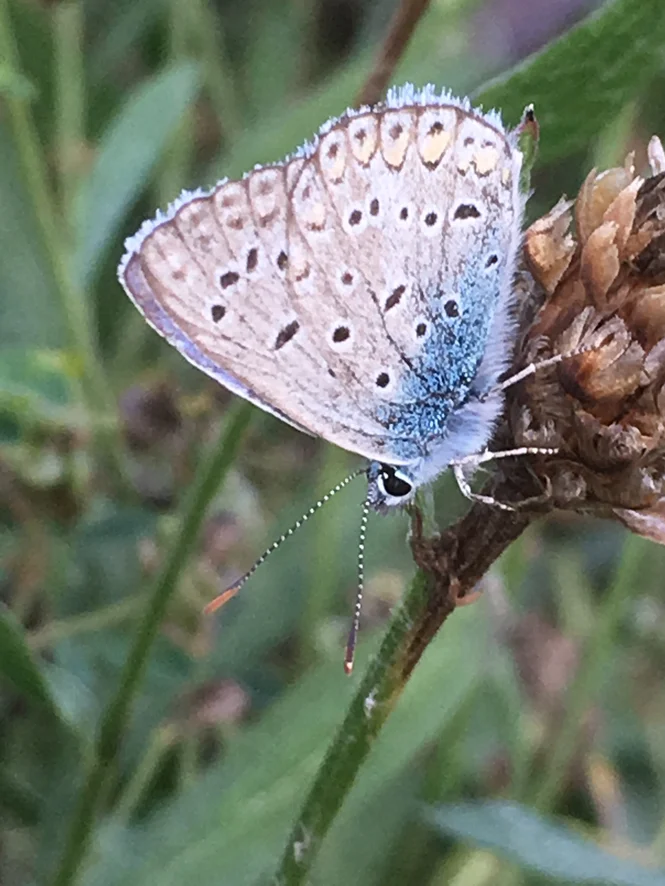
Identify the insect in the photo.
Polyommatus icarus
